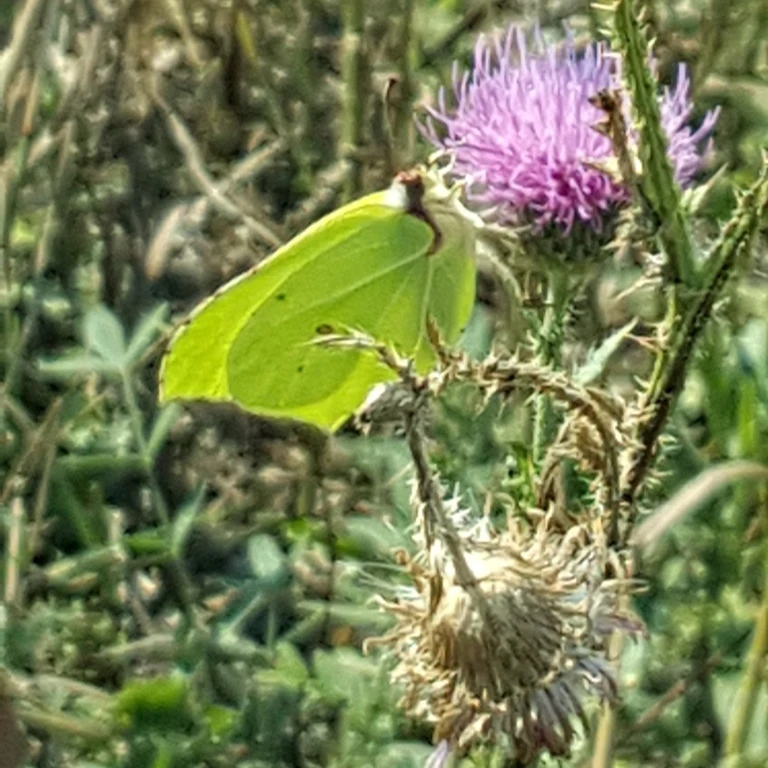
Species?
Gonepteryx rhamni
